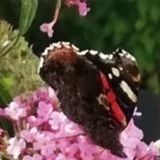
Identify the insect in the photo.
Vanessa atalanta
